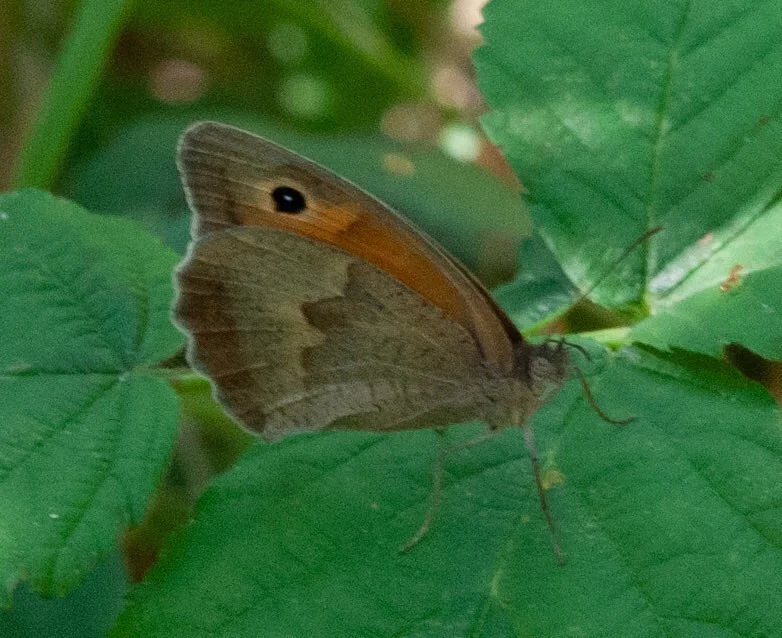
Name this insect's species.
Maniola jurtina
